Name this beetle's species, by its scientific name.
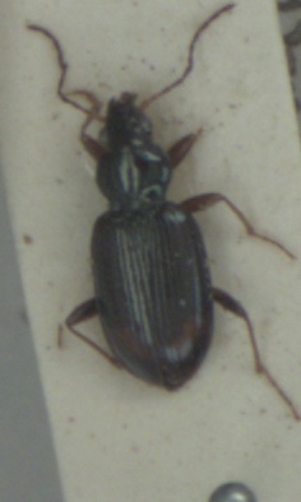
Bembidion lunatum
